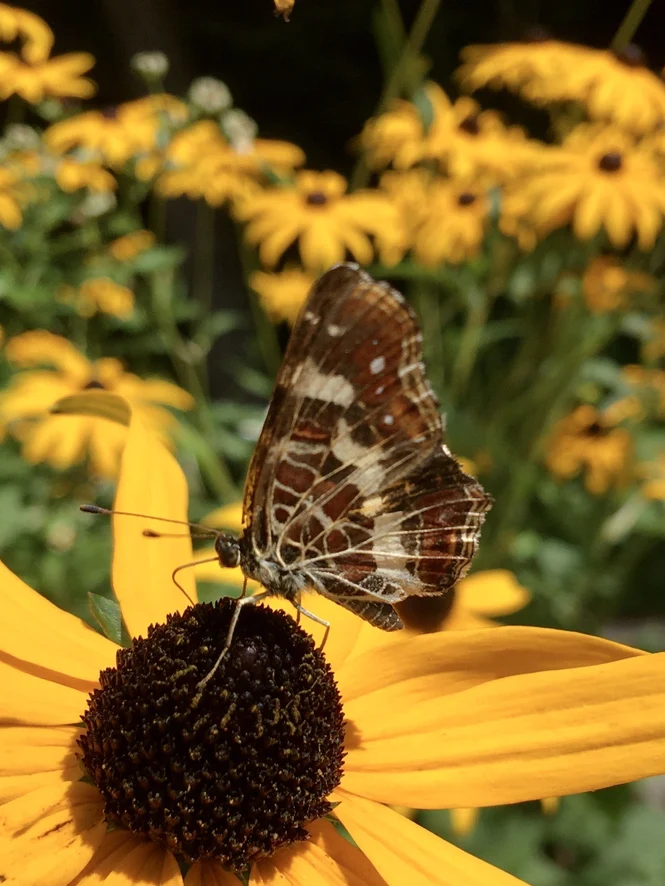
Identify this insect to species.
Araschnia levana
